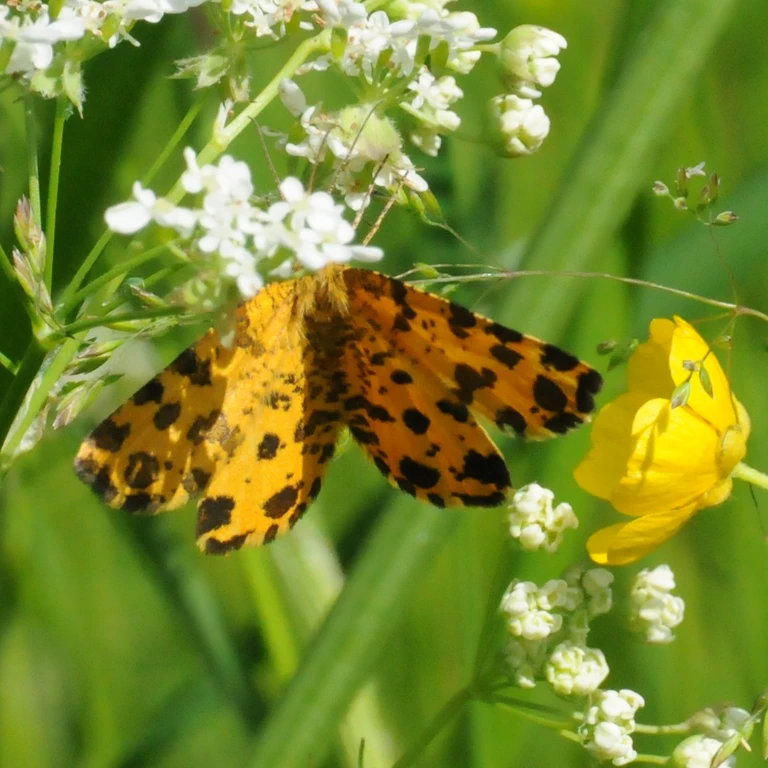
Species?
Pseudopanthera macularia
